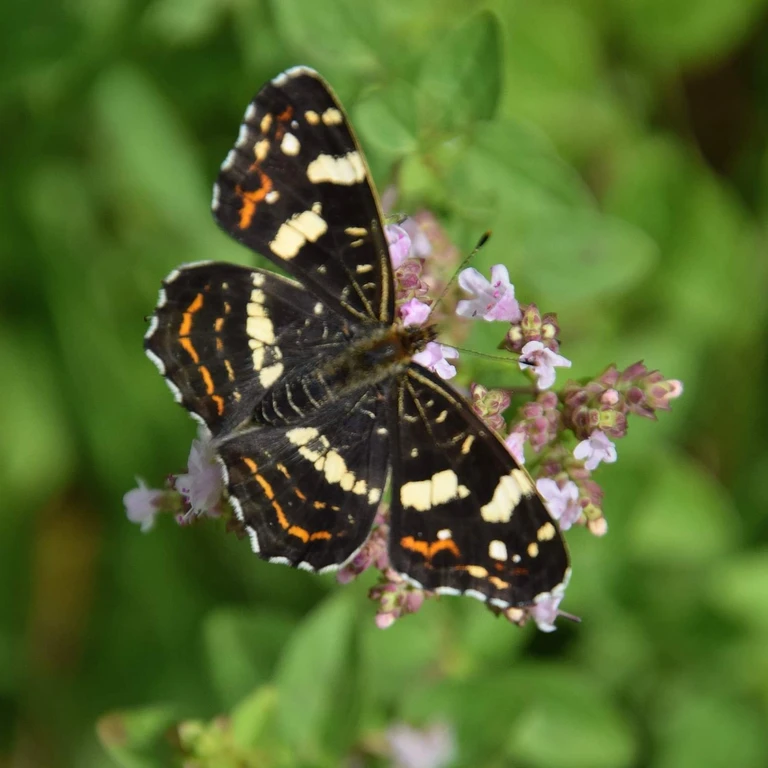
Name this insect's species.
Araschnia levana
